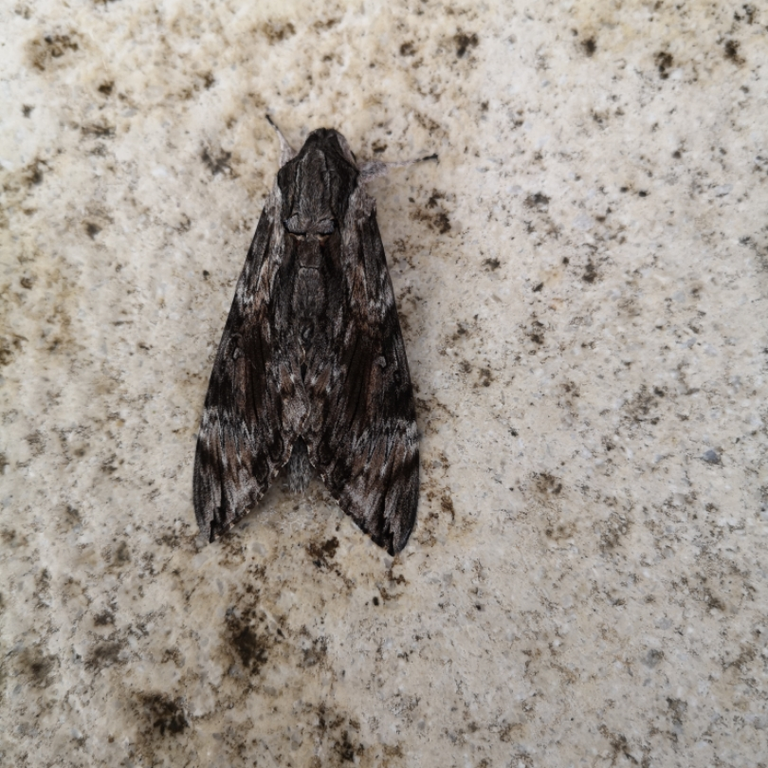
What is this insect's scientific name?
Agrius convolvuli
